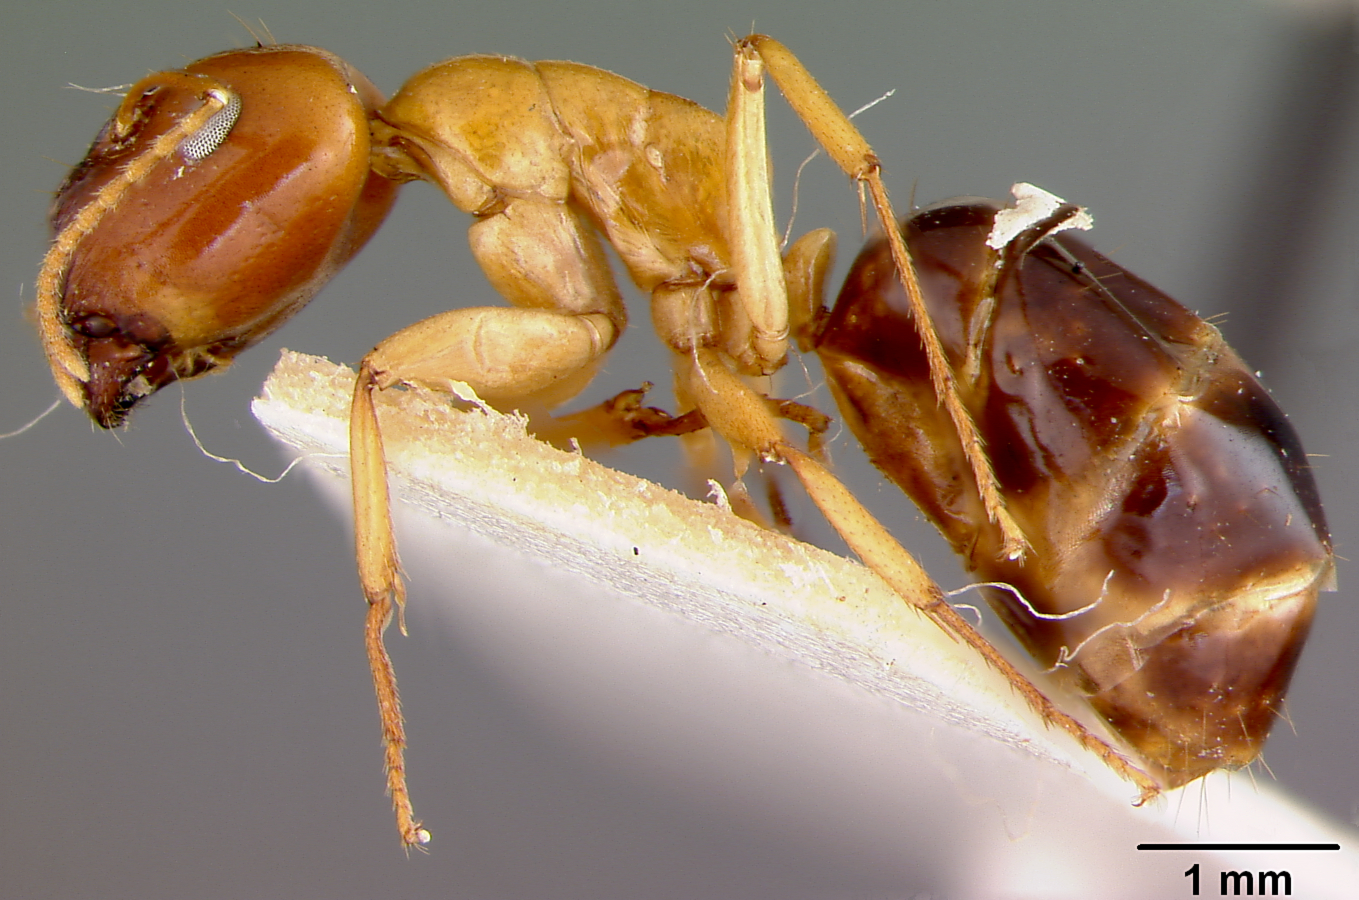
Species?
Camponotus maudella
